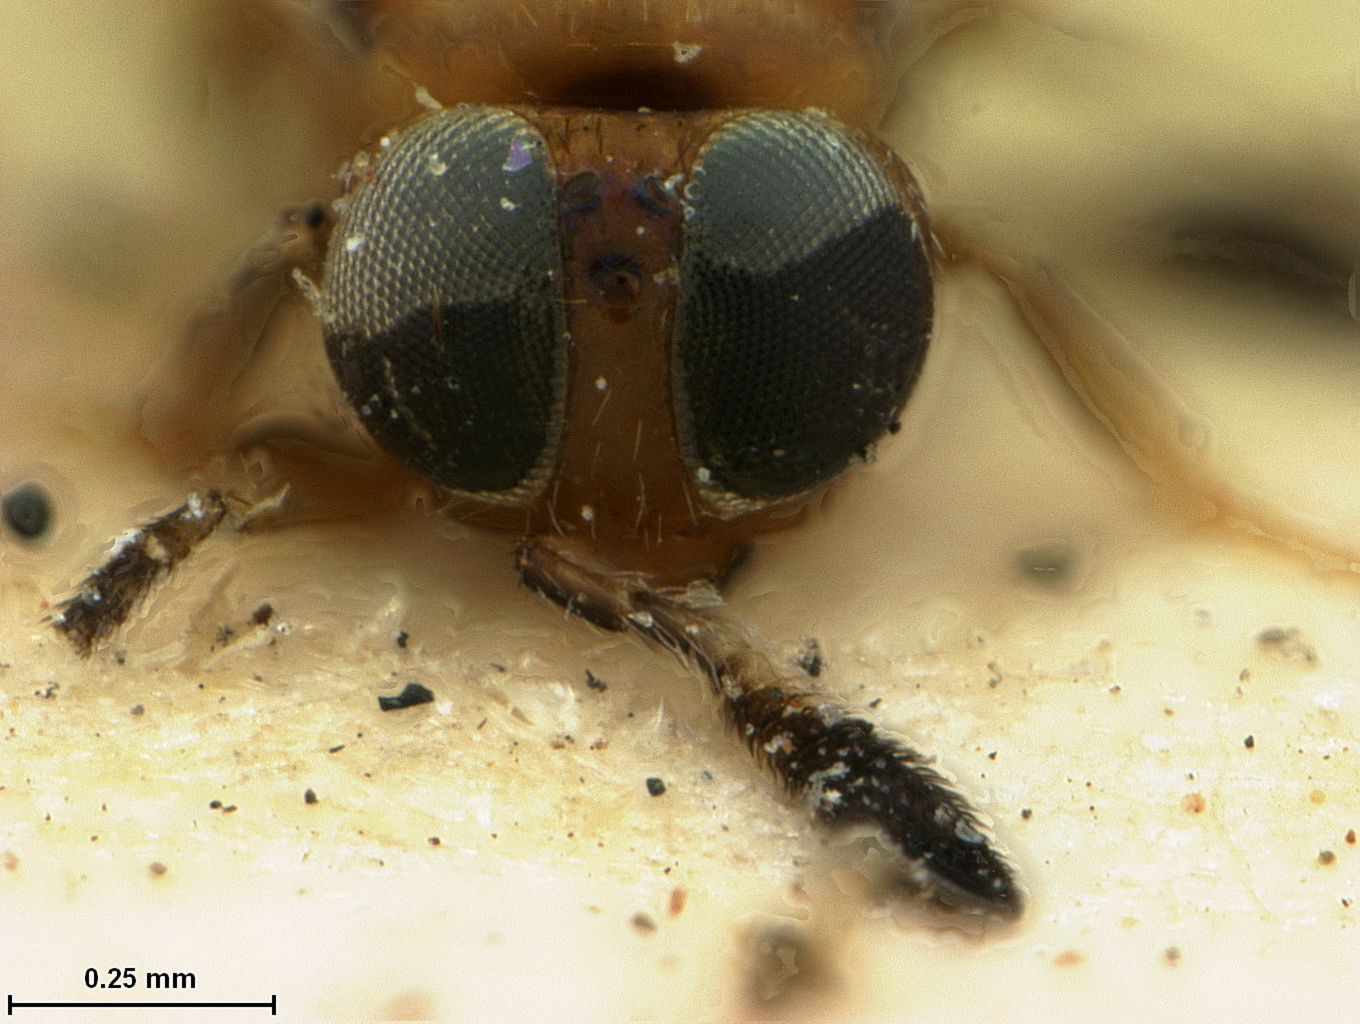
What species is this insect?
Cheiloneurus japonicus
